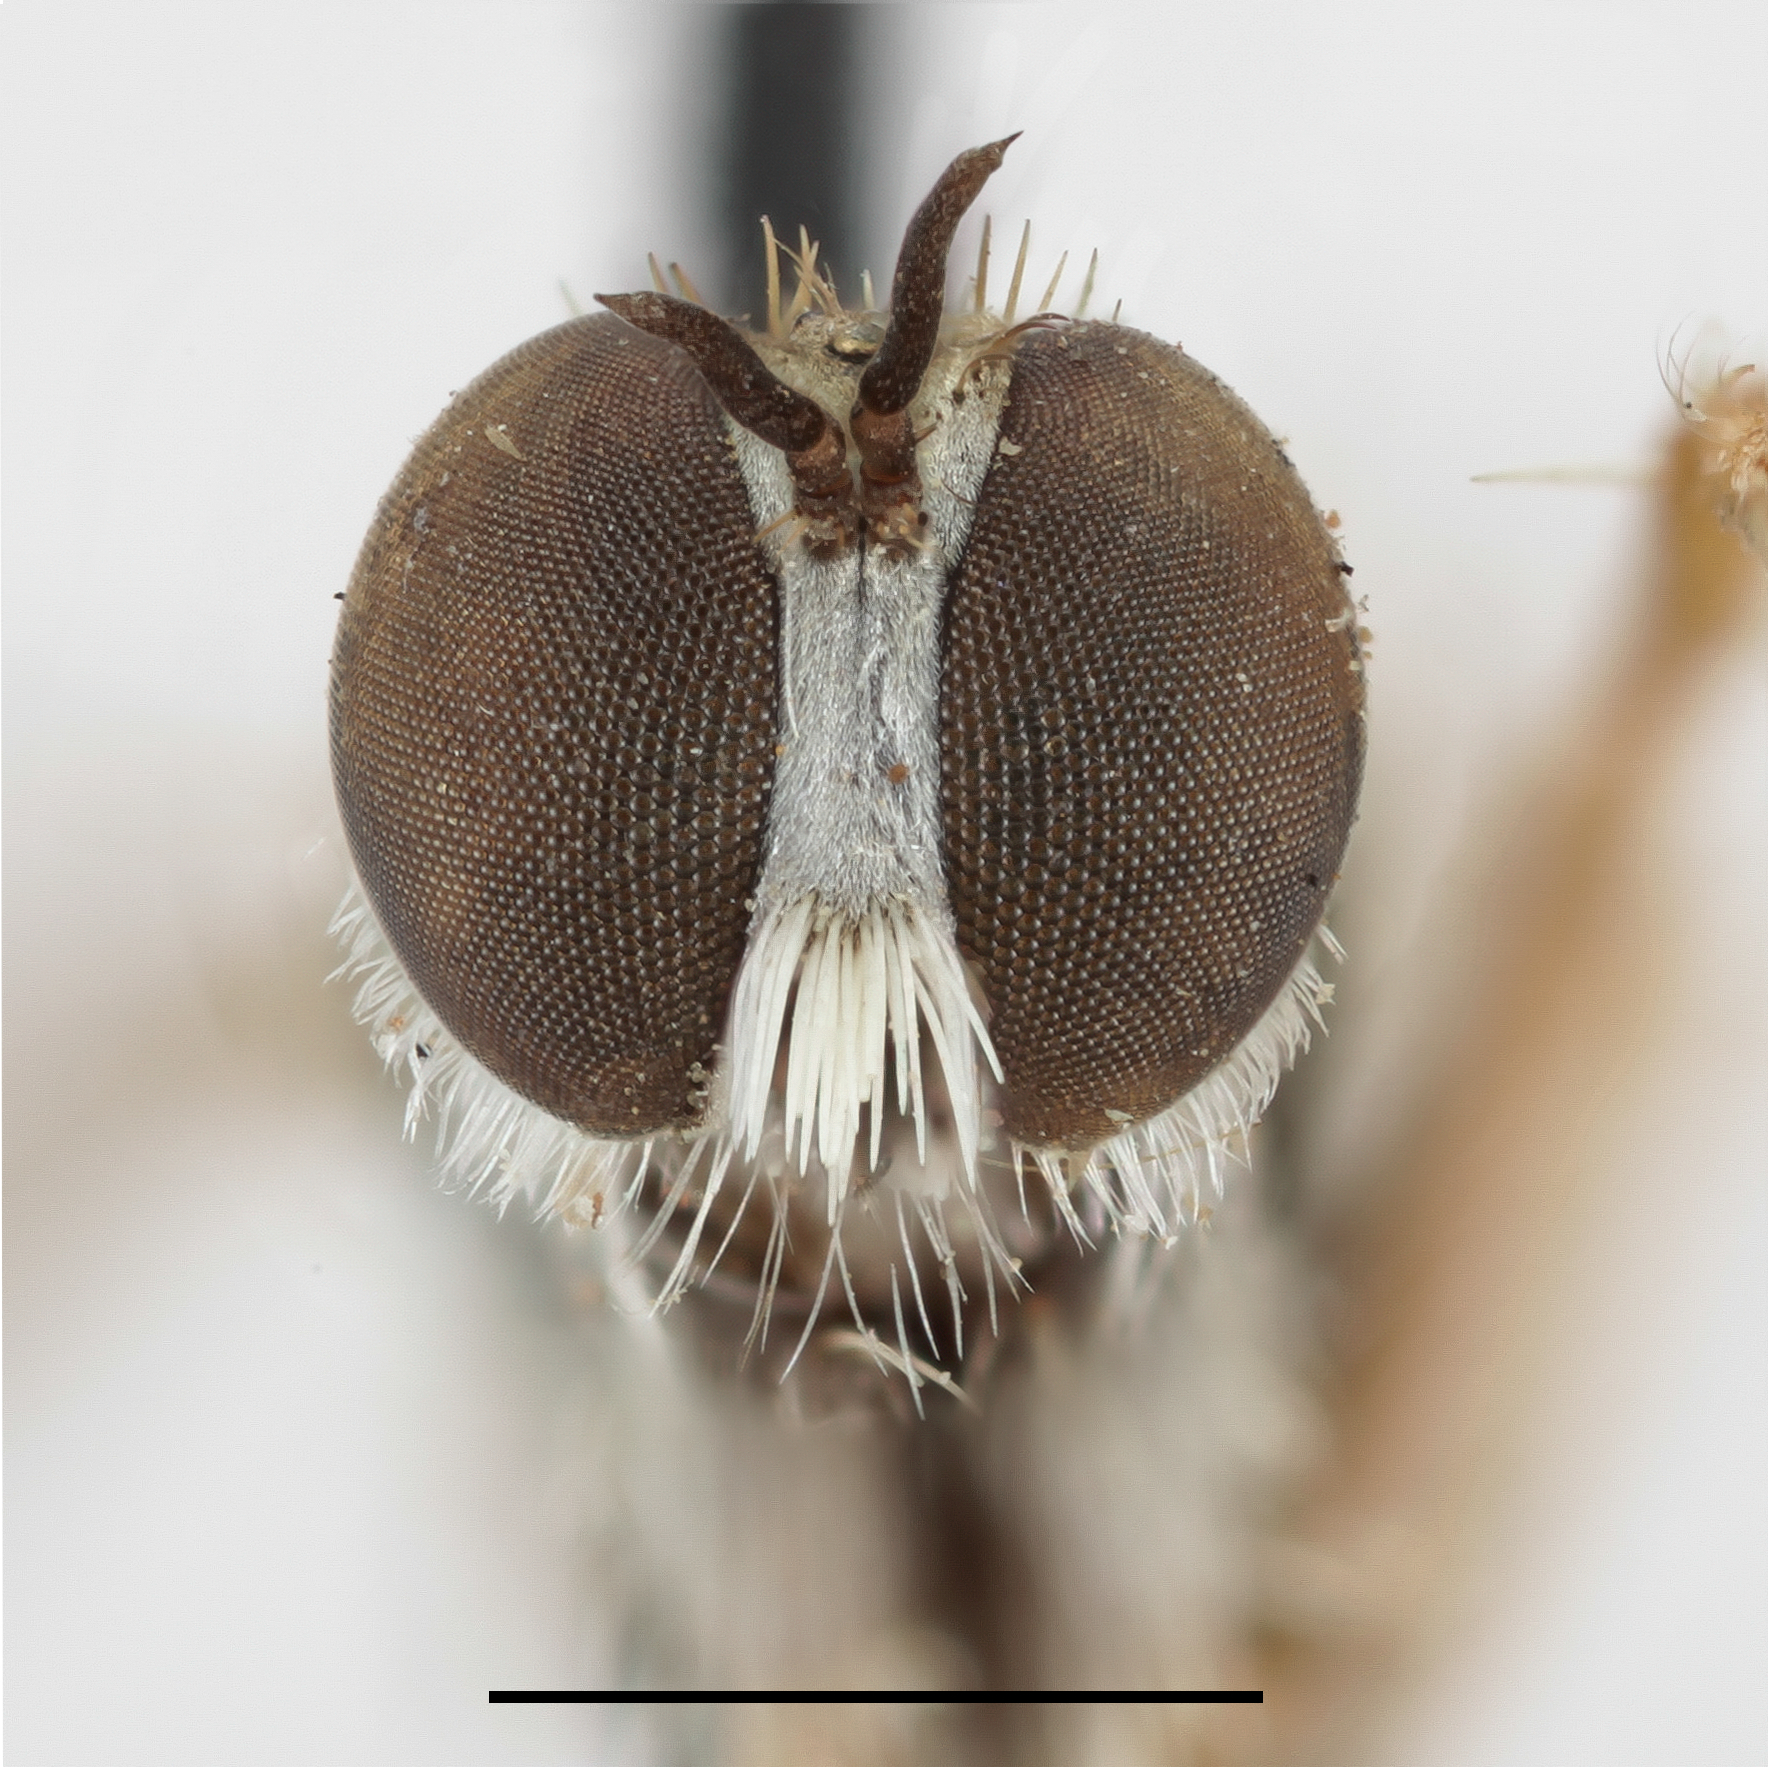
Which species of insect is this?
Trichoura torynopoda
